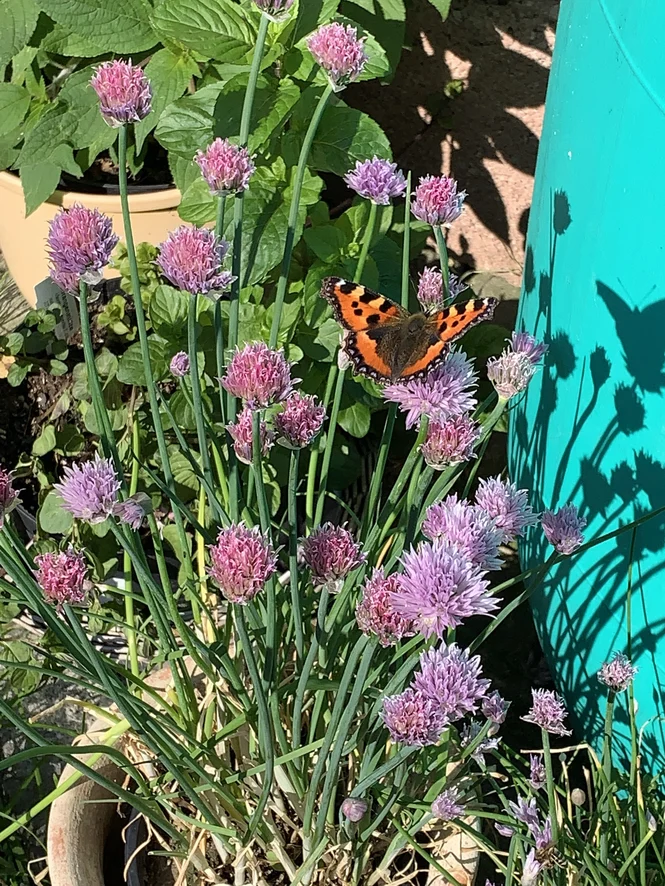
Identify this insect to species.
Aglais urticae
